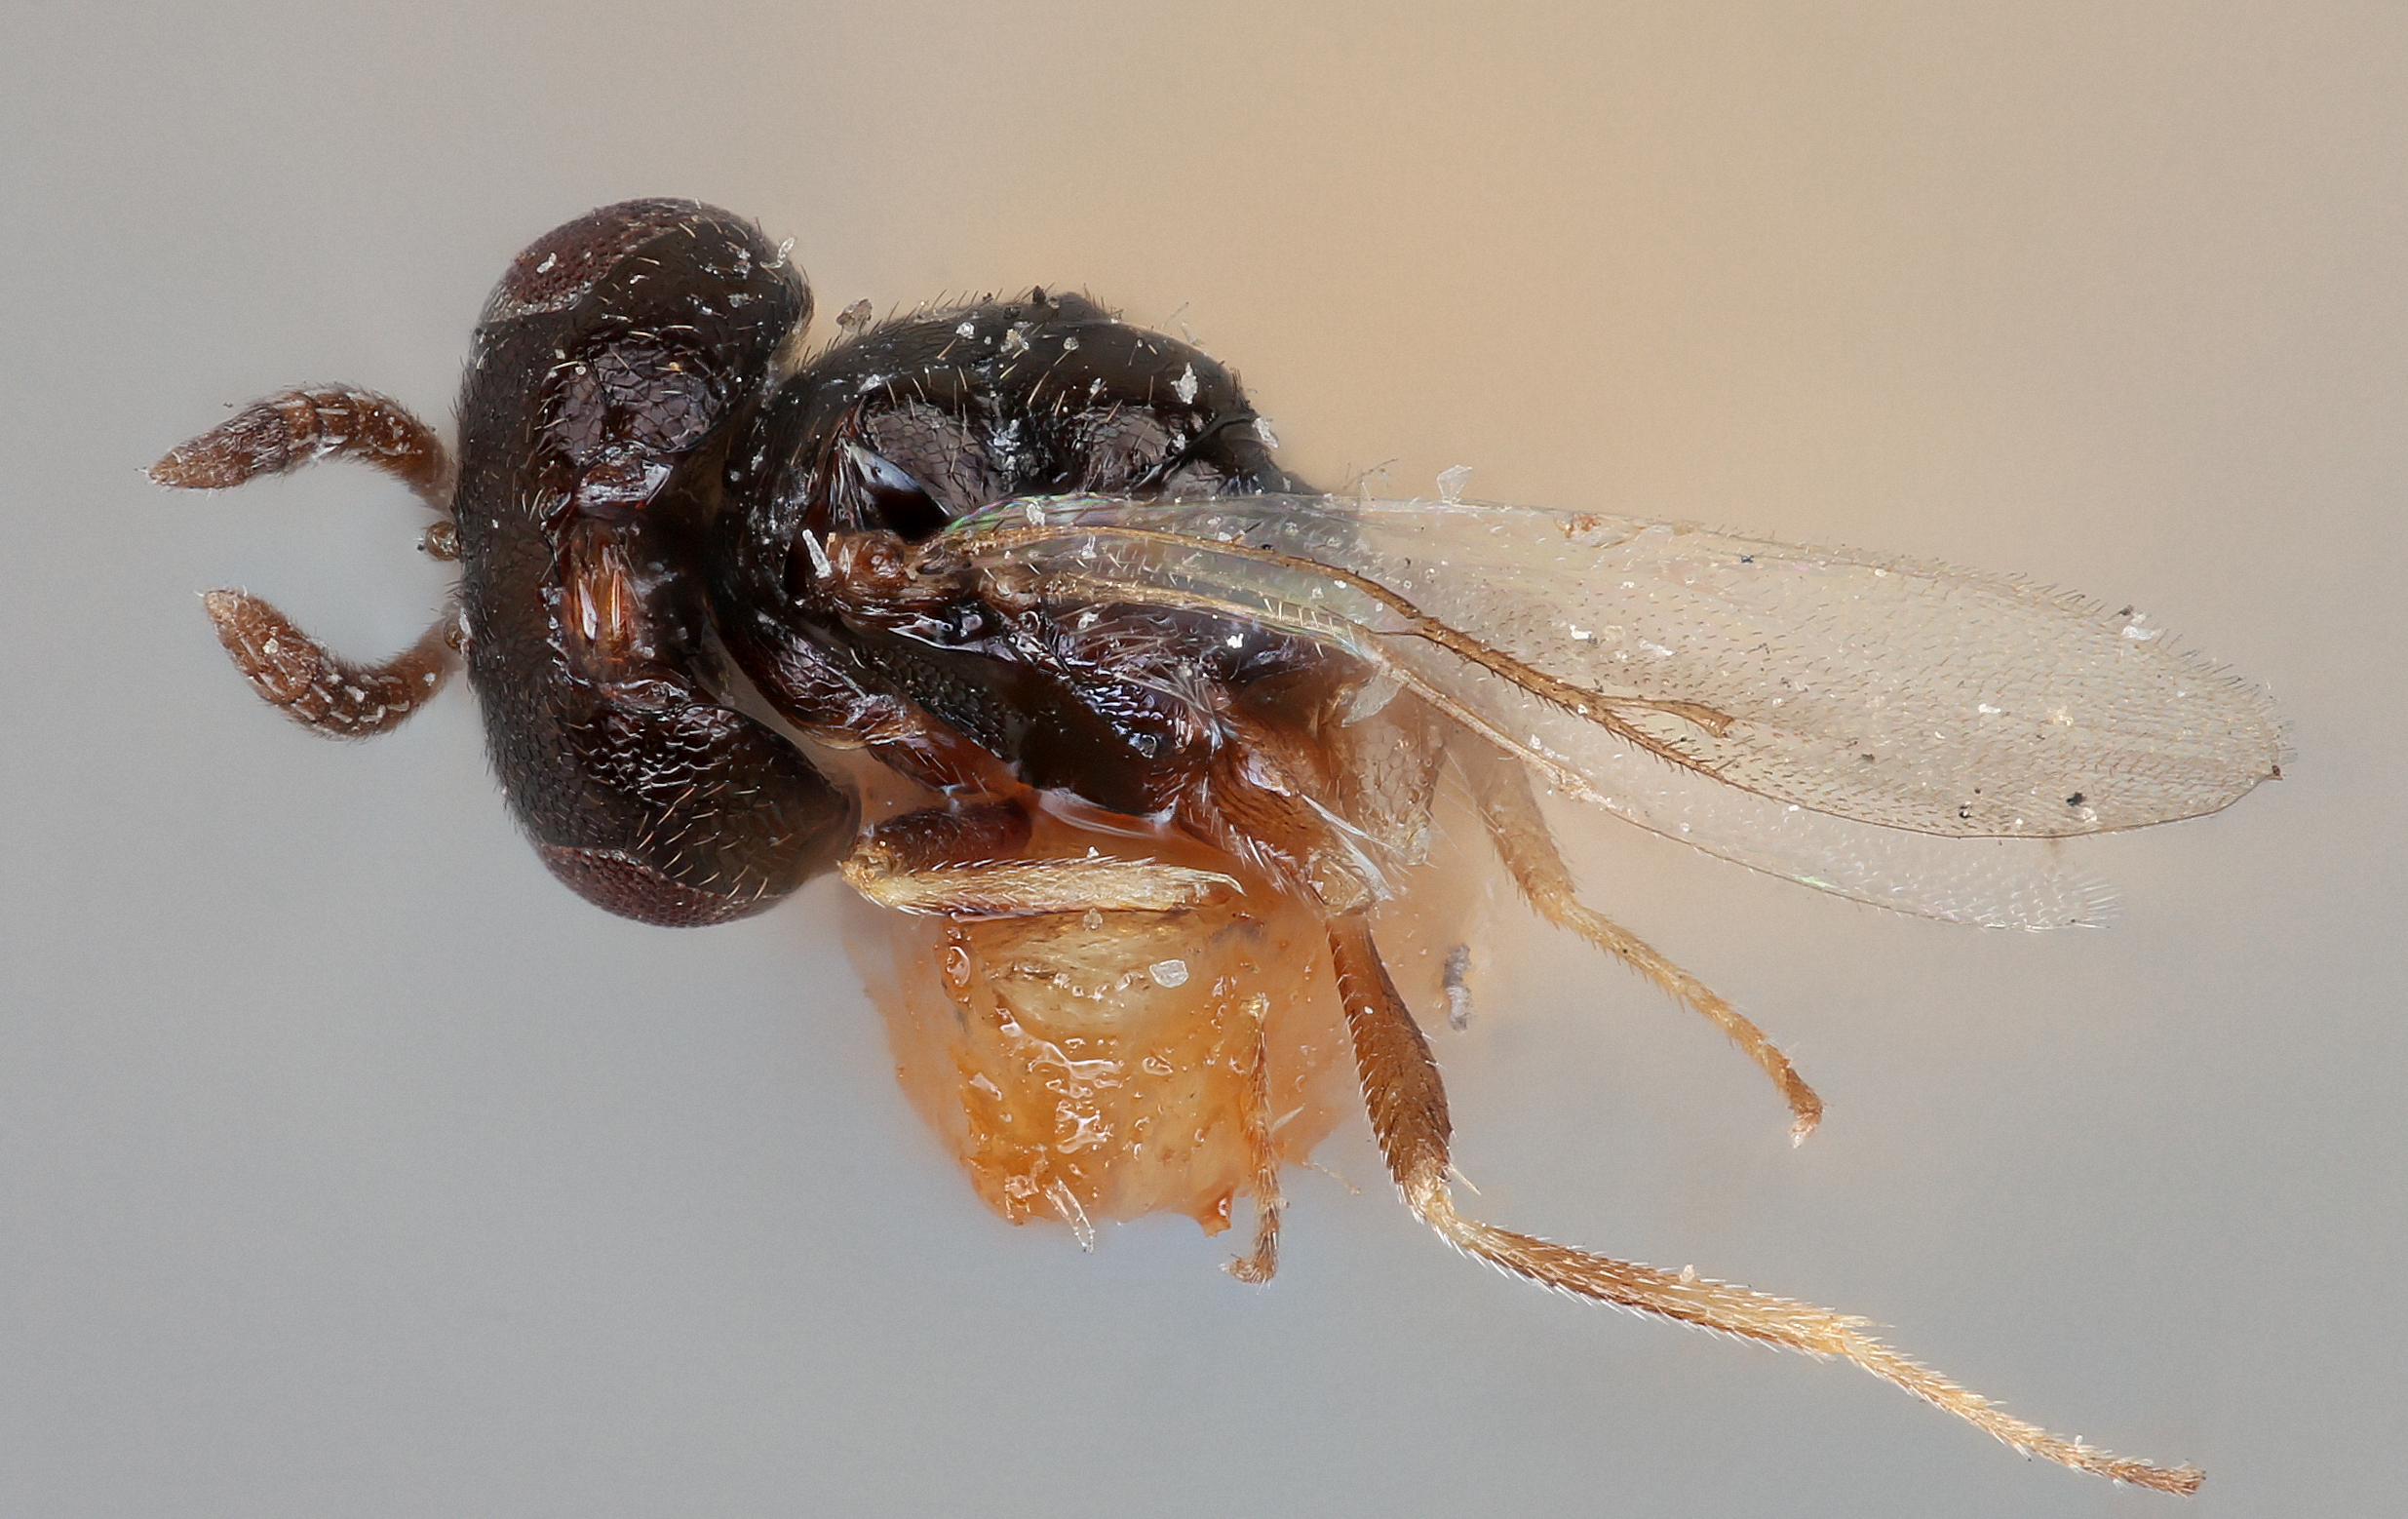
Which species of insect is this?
Dibrachys daphne
